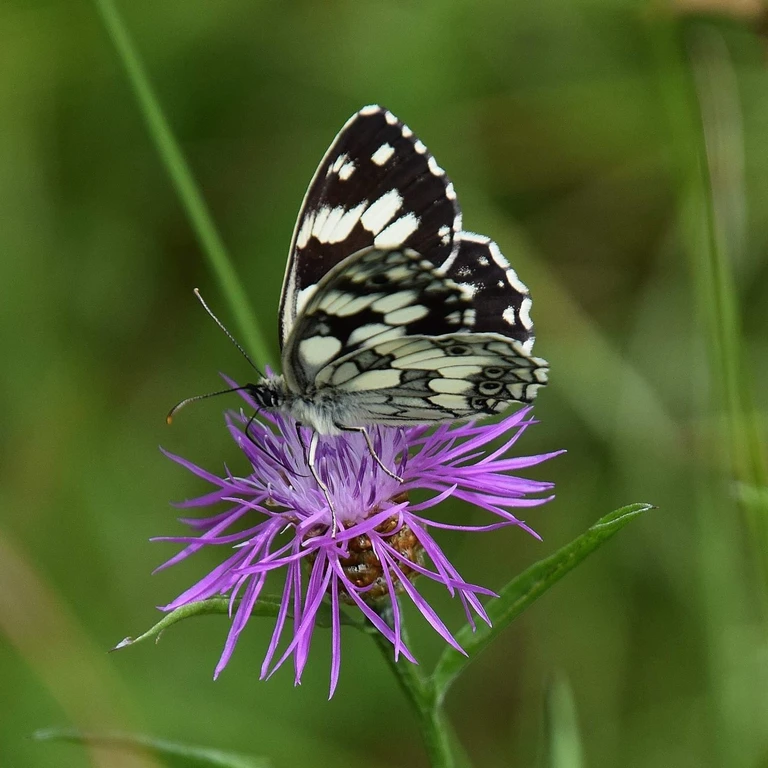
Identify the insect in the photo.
Melanargia galathea
